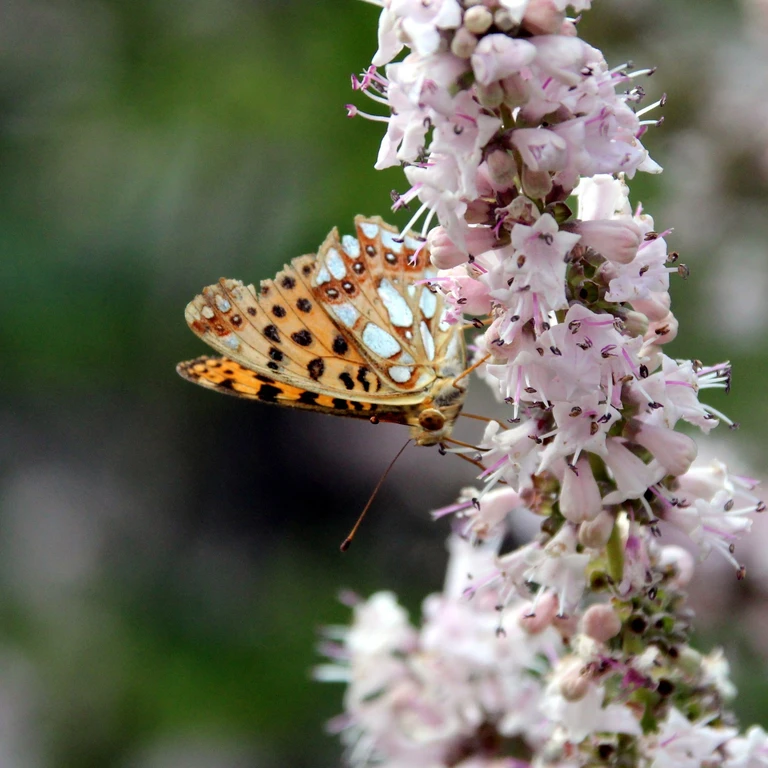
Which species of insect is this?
Issoria lathonia
